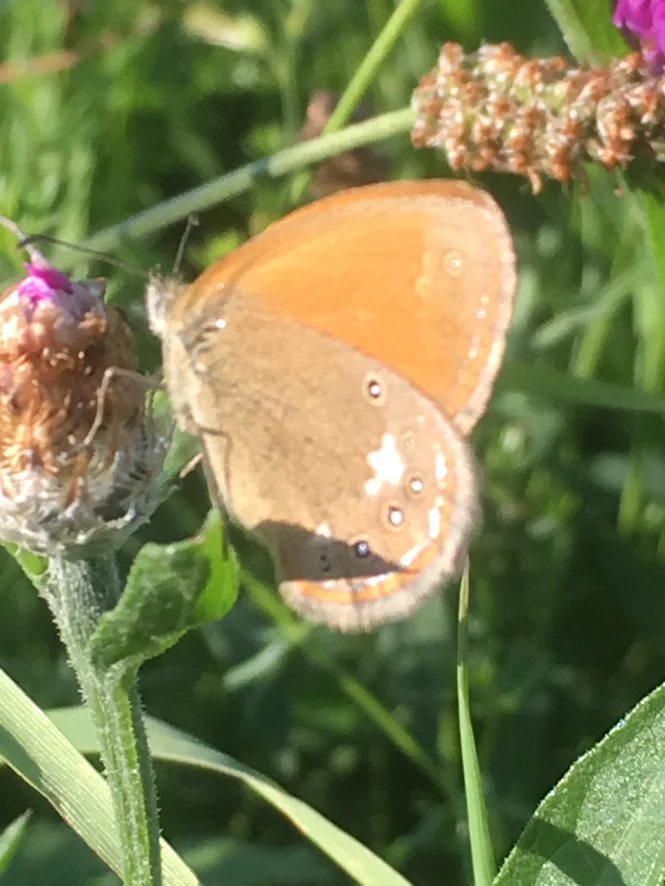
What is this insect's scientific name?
Coenonympha glycerion (also Coenonympha iphis)
